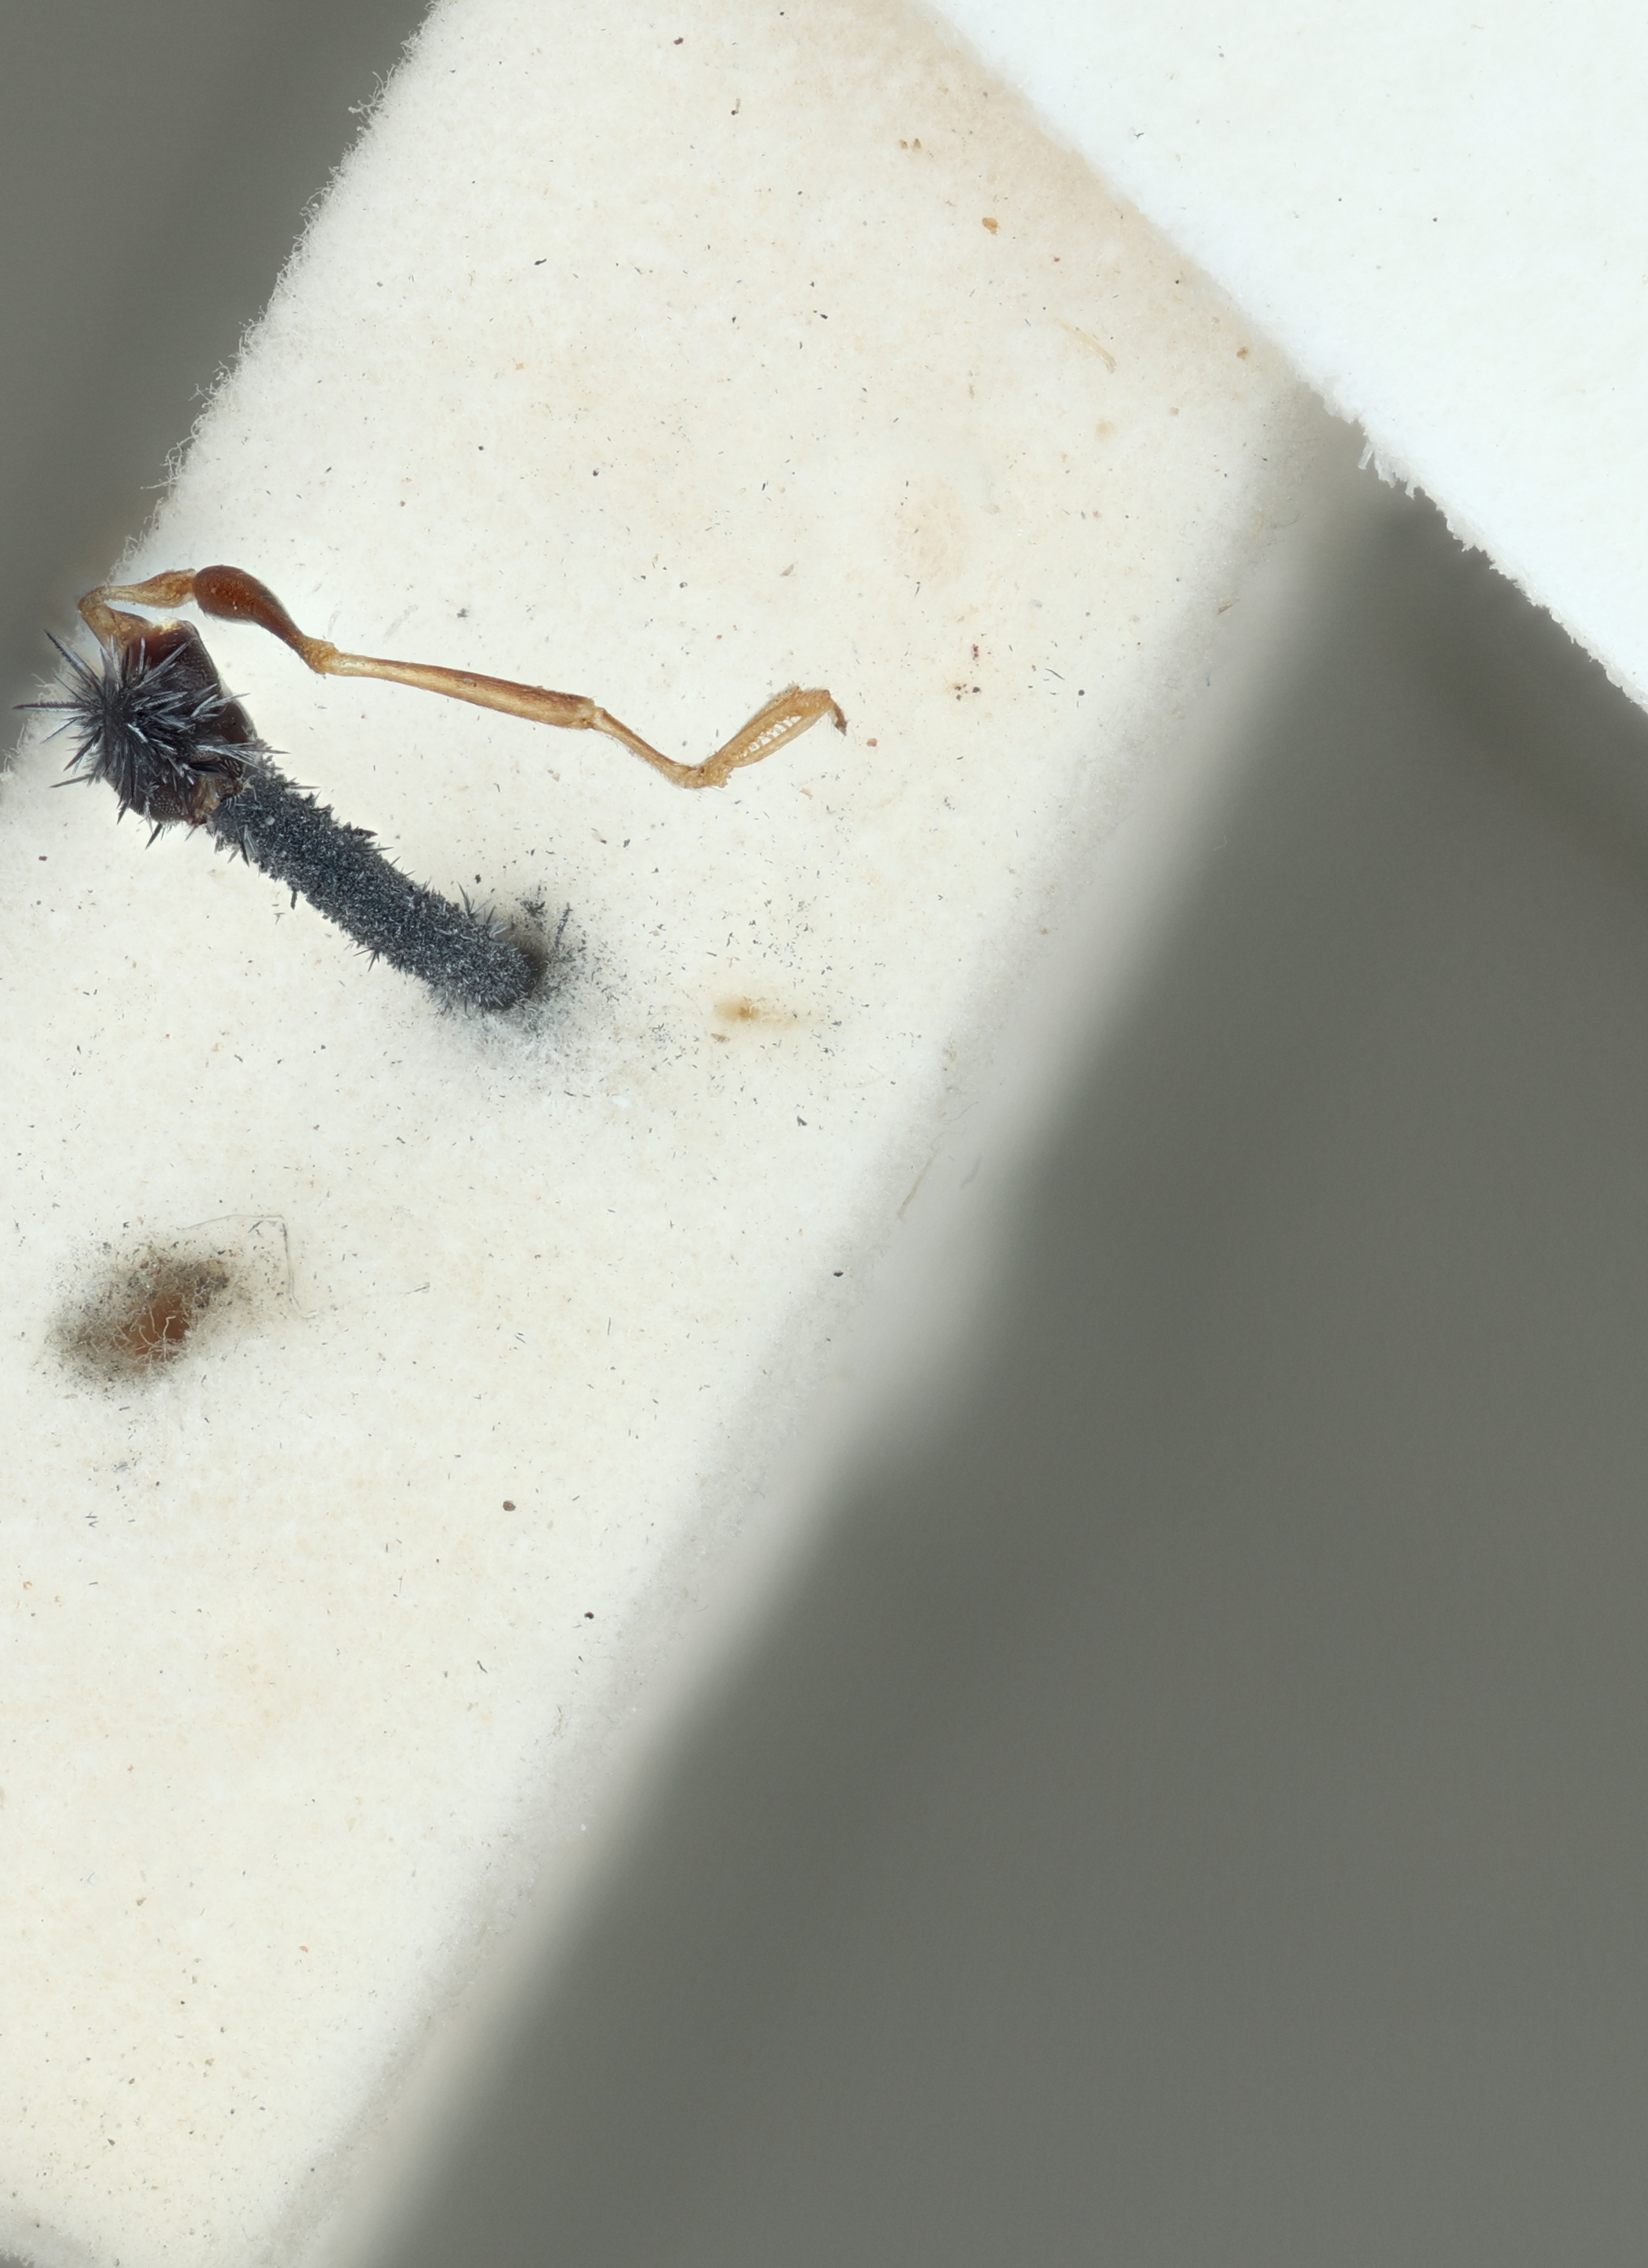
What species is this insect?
Pseudogonatopus sogatae
